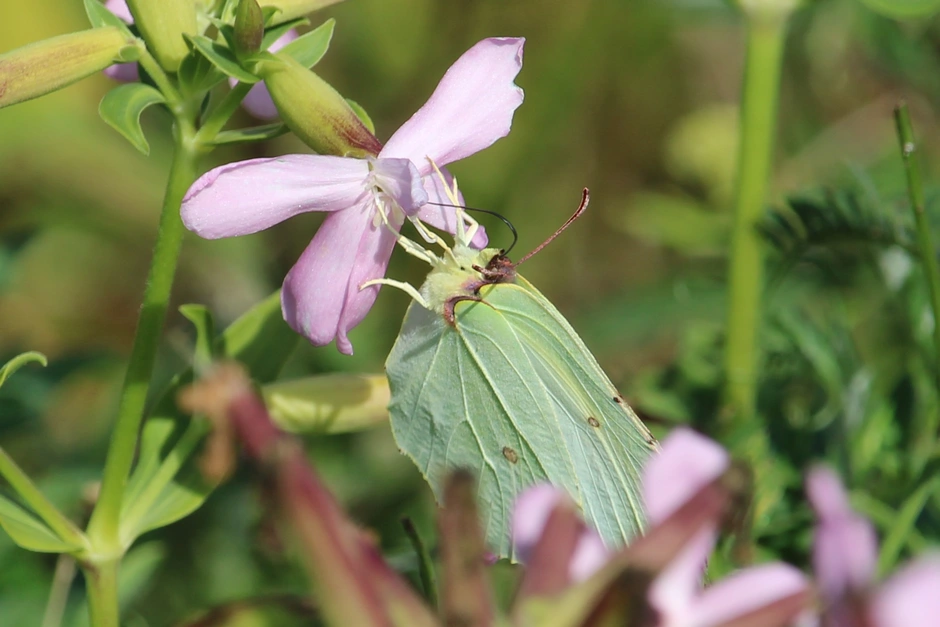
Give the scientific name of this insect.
Gonepteryx rhamni
